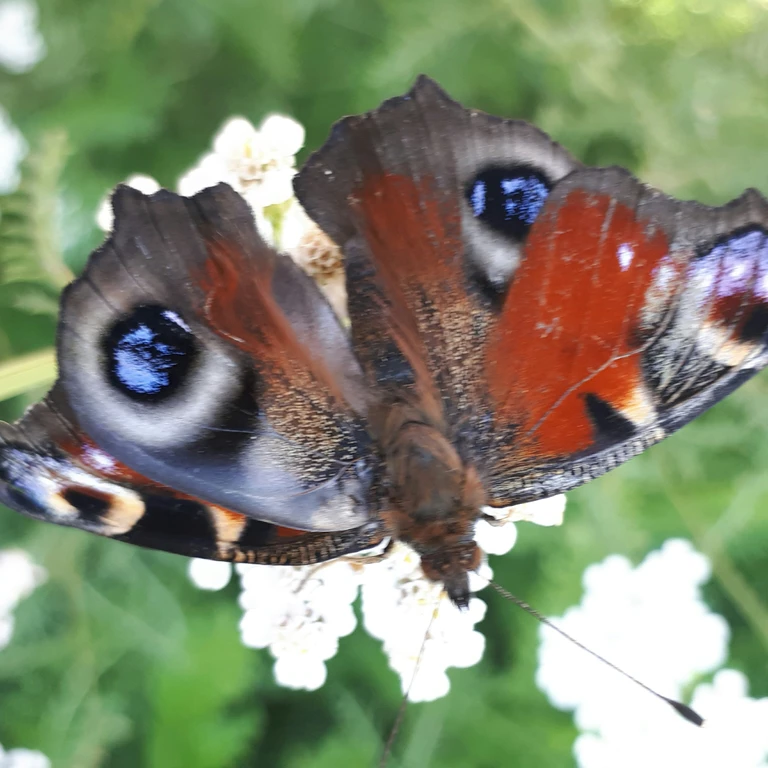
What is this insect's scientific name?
Aglais io
